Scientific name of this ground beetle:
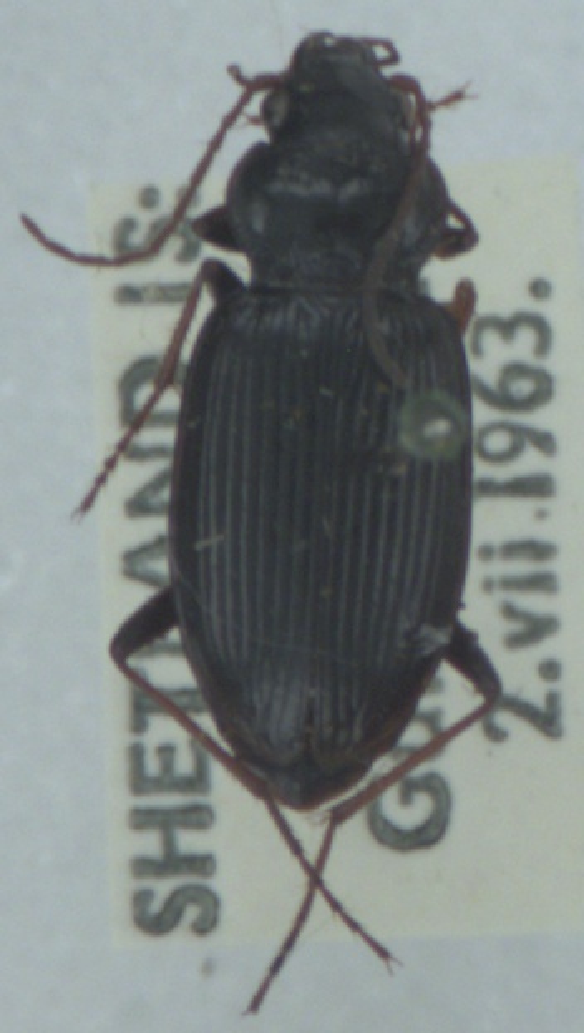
Nebria salina
